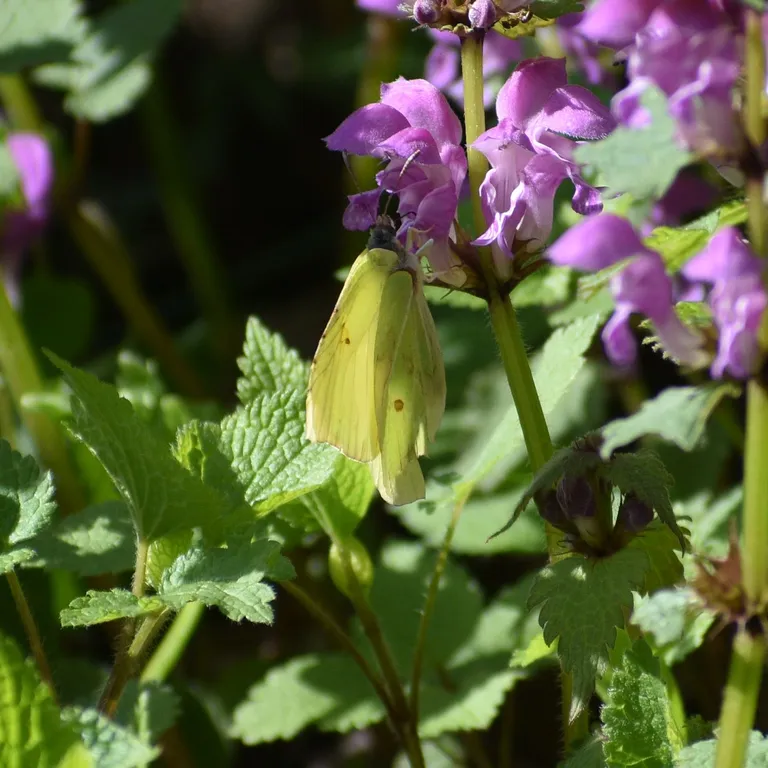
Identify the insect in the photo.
Gonepteryx rhamni
